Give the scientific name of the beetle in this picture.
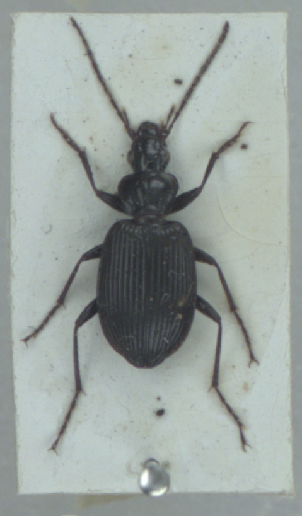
Platynus assimilis
